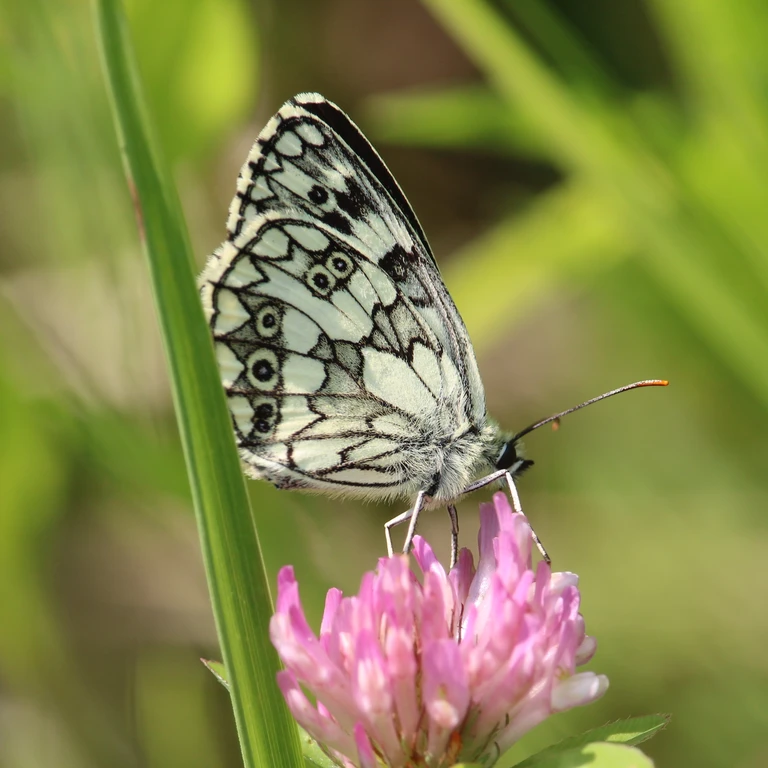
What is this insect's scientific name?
Melanargia galathea
